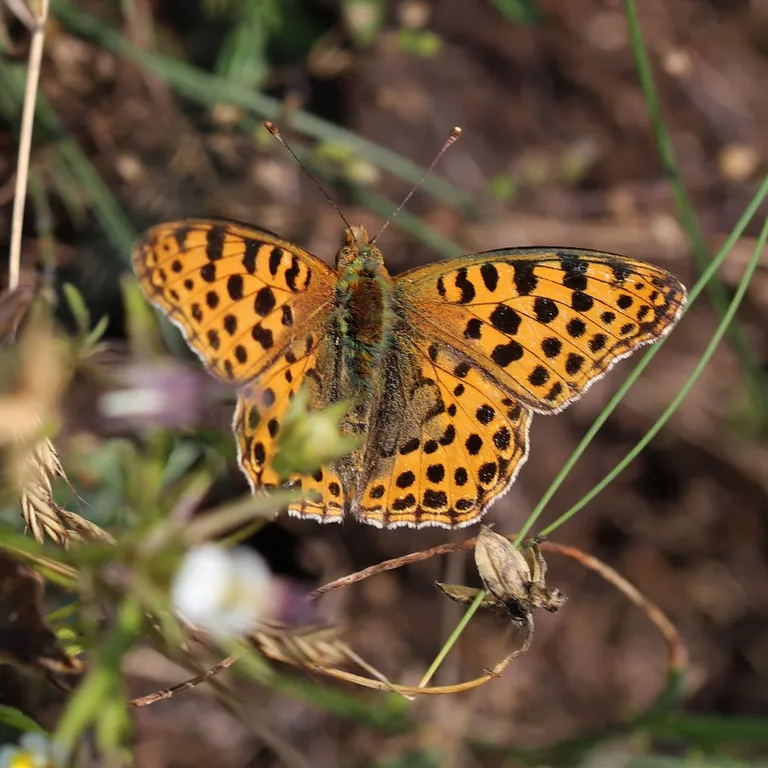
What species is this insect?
Issoria lathonia
